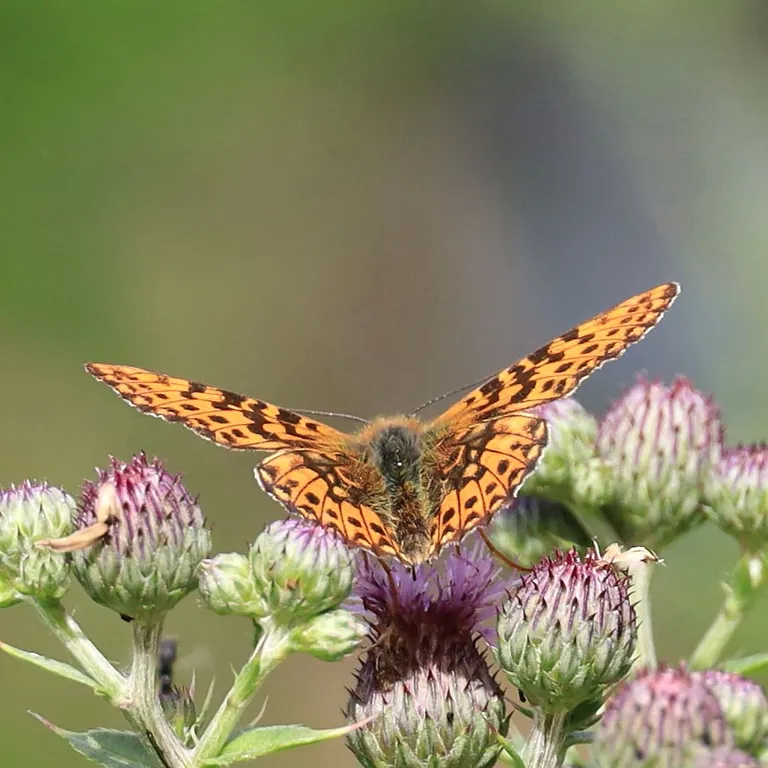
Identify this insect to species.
Boloria euphrosyne (also Clossiana euphrosyne)
